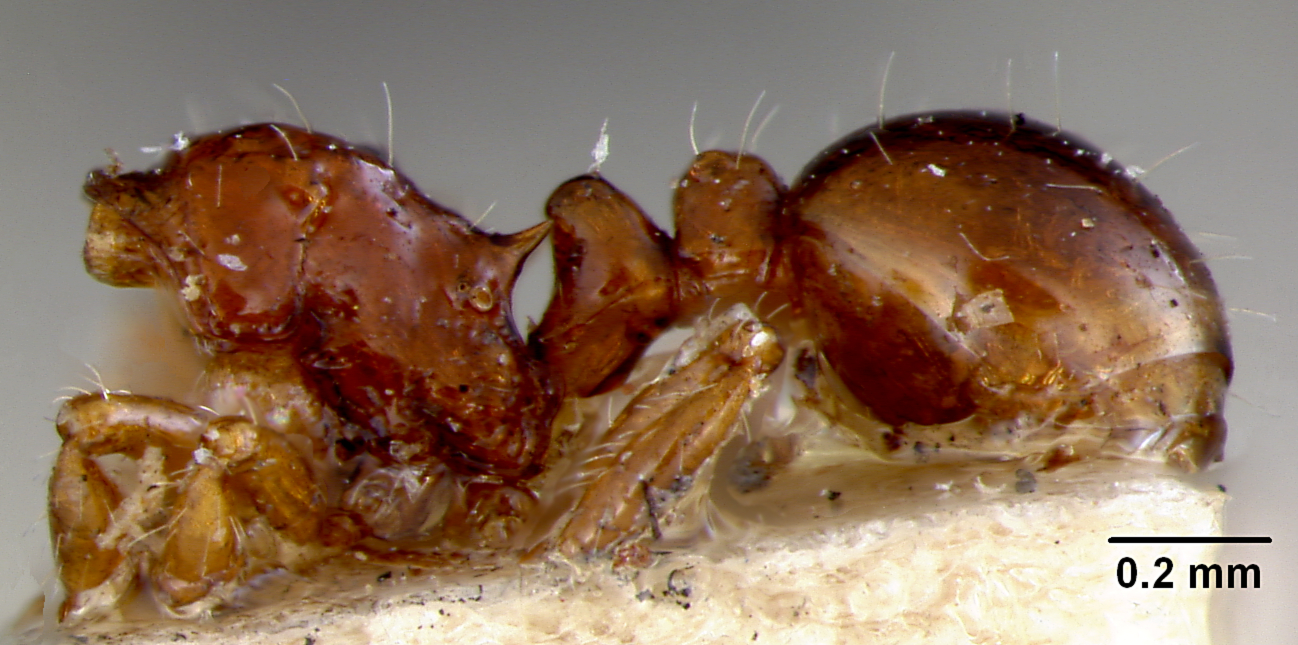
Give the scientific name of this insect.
Pristomyrmex pegasus
